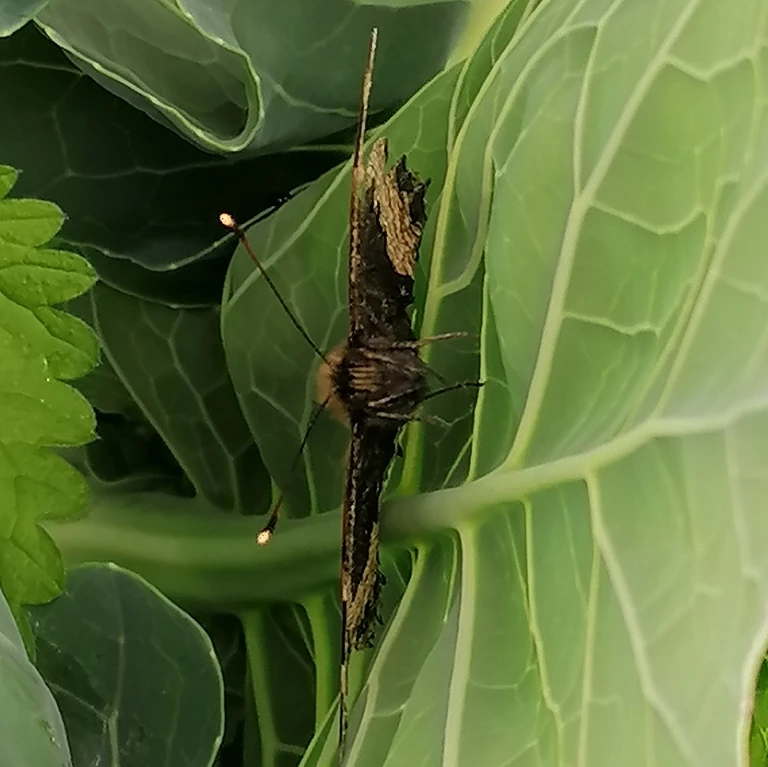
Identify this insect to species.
Aglais urticae
